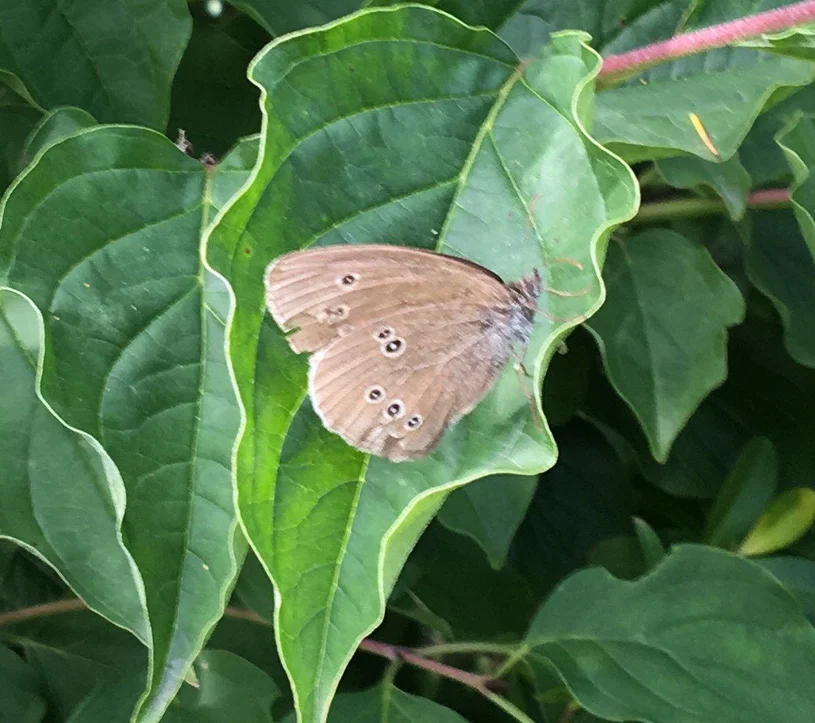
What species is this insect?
Aphantopus hyperantus
